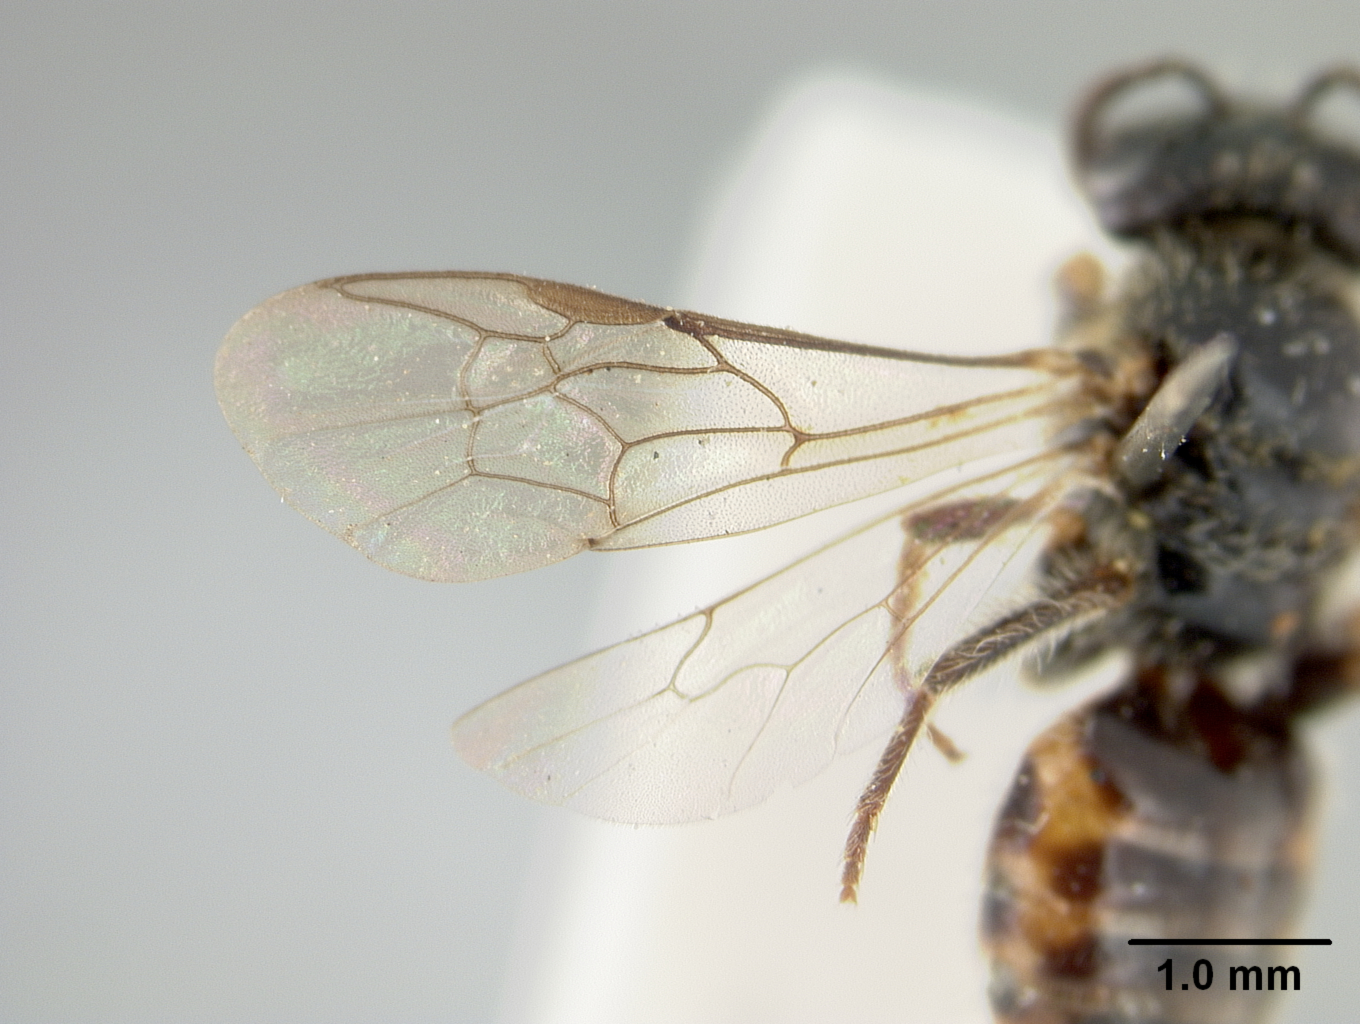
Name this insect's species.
Euryglossa nitidifrons
